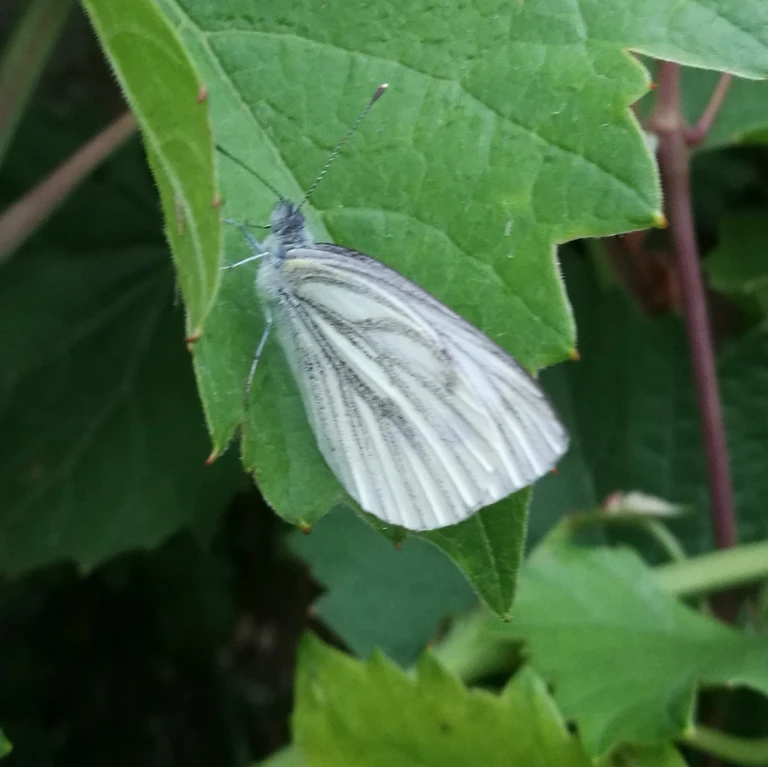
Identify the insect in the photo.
Pieris napi
